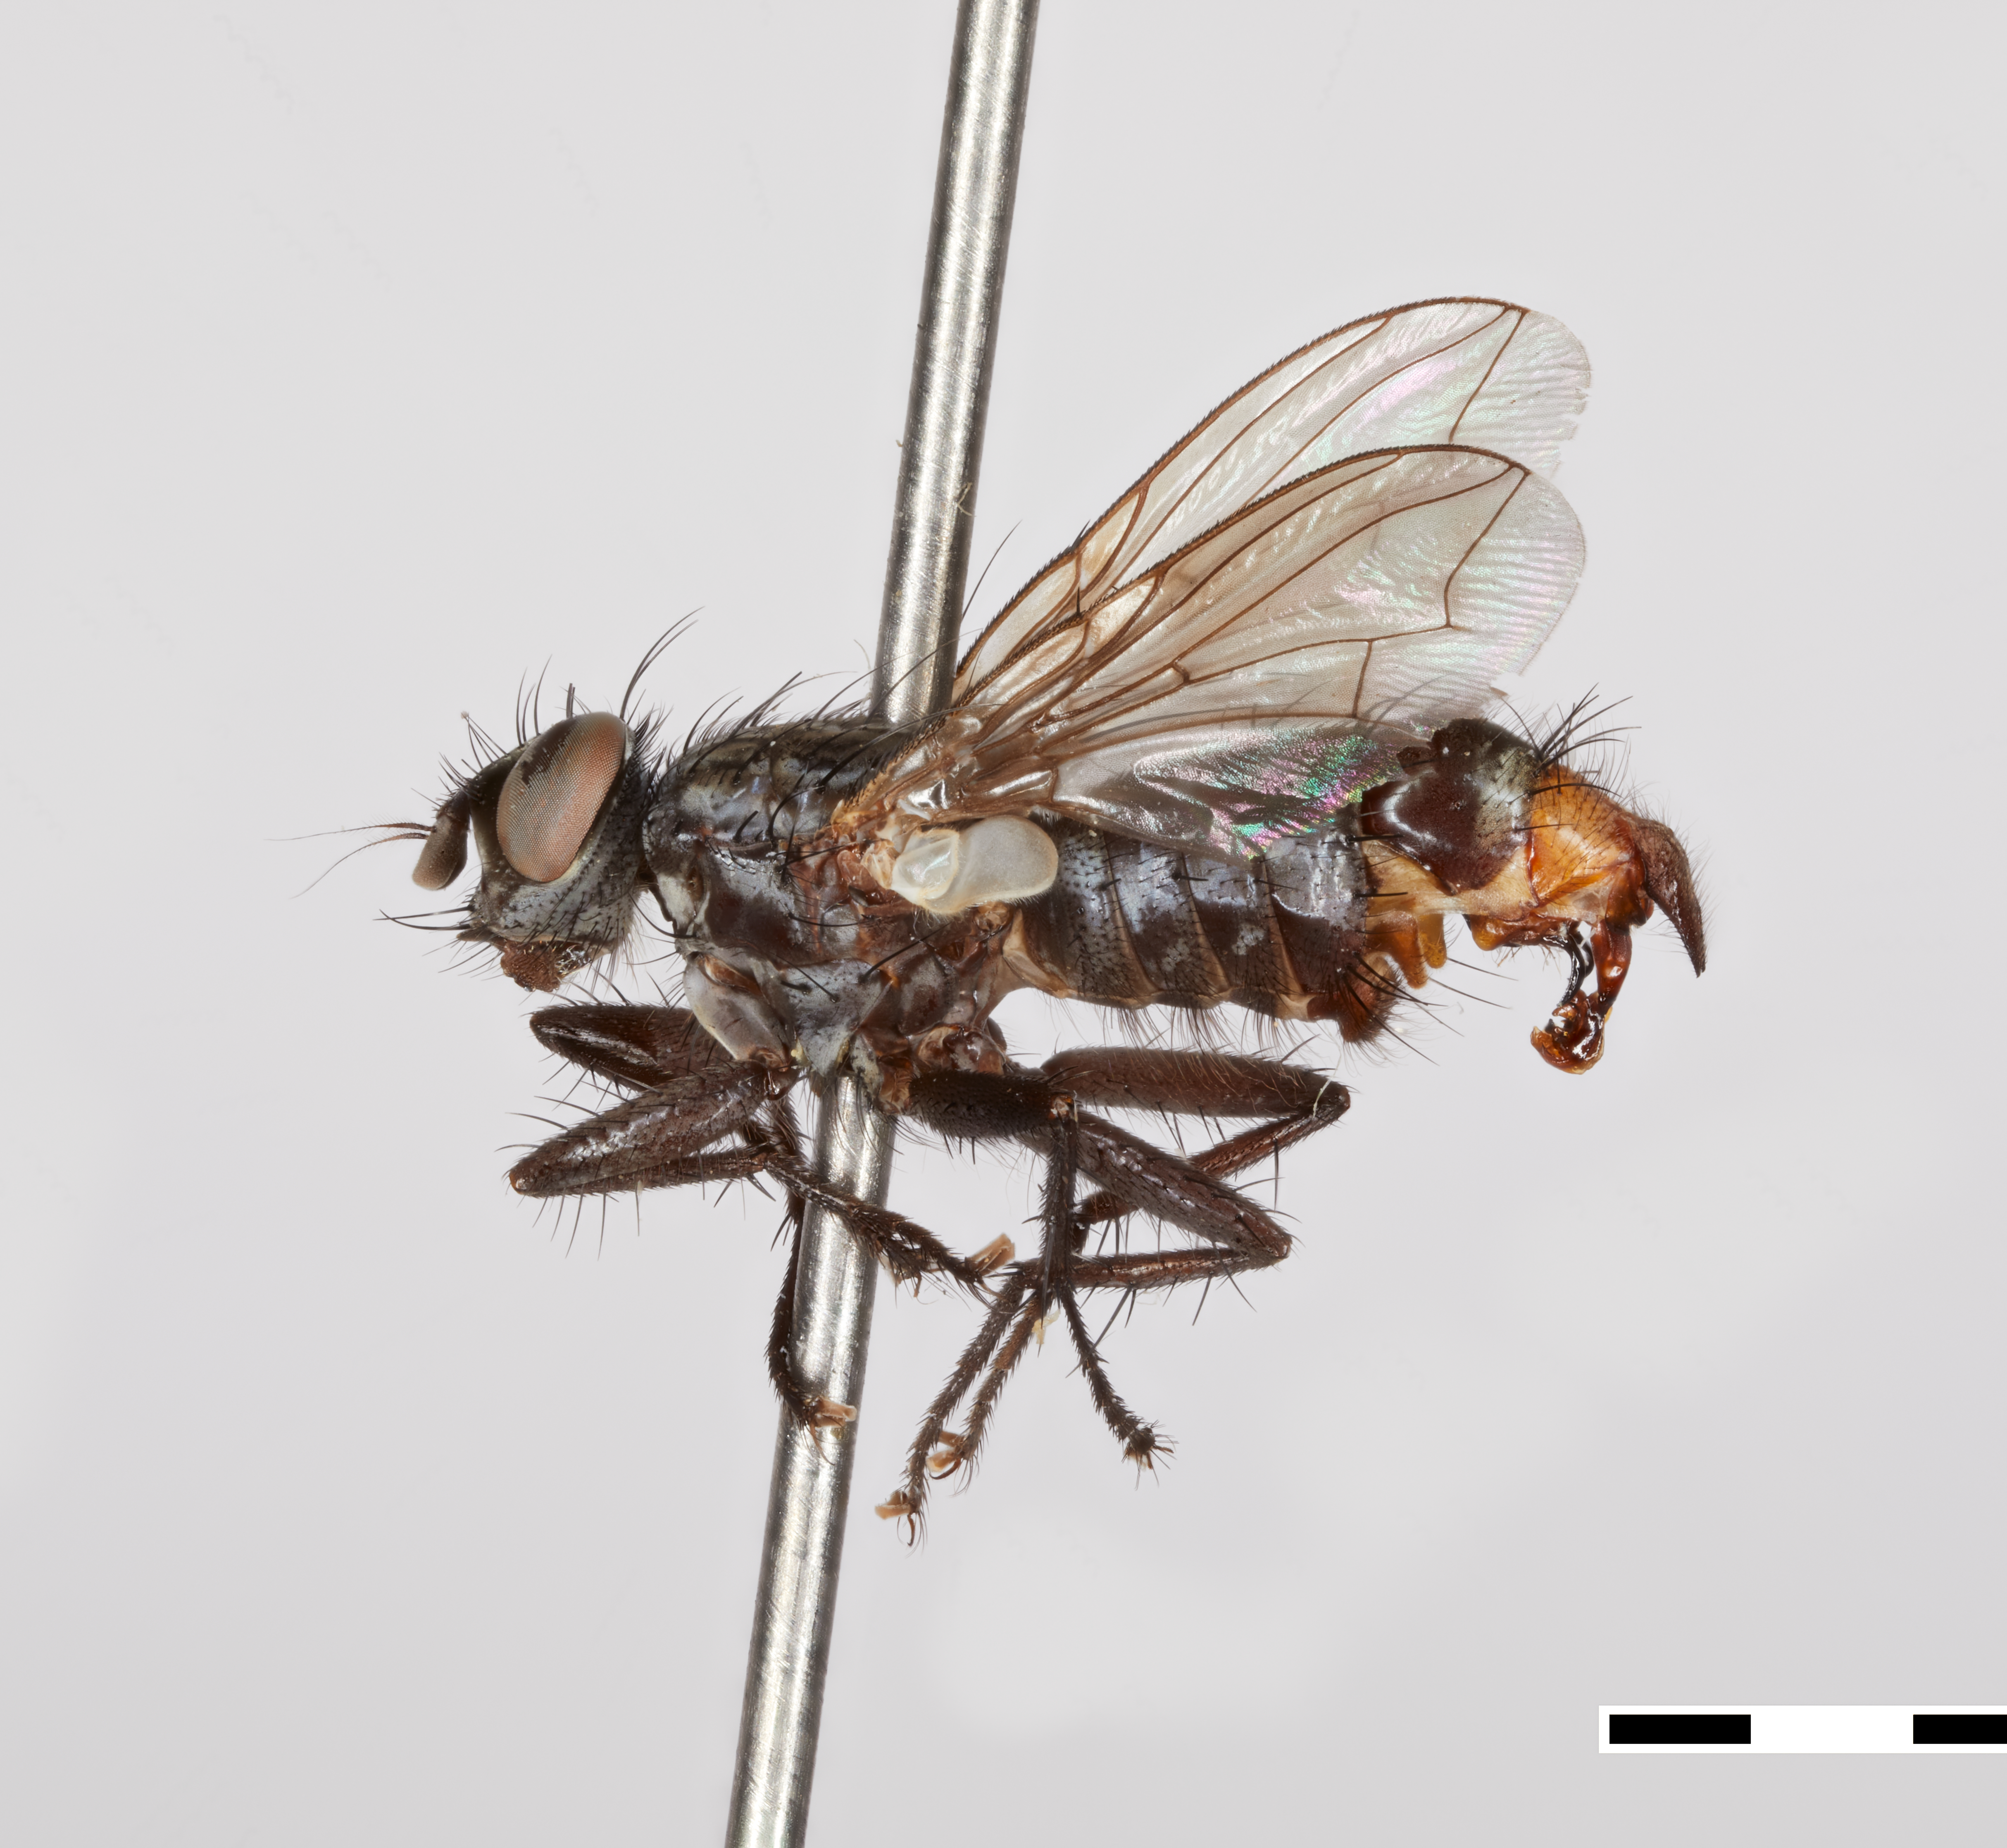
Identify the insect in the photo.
Microcerella adelphe
